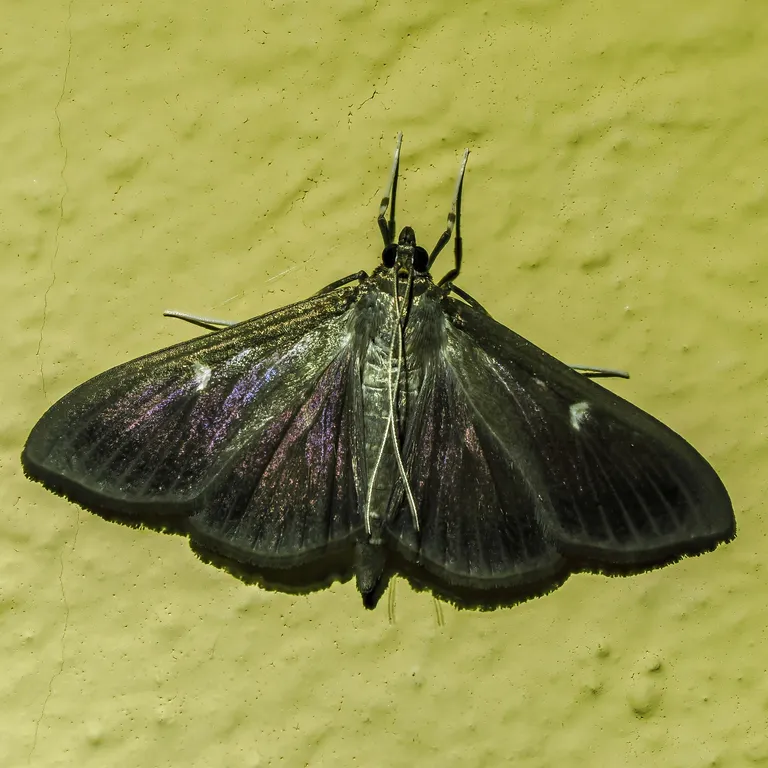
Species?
Cydalima perspectalis
